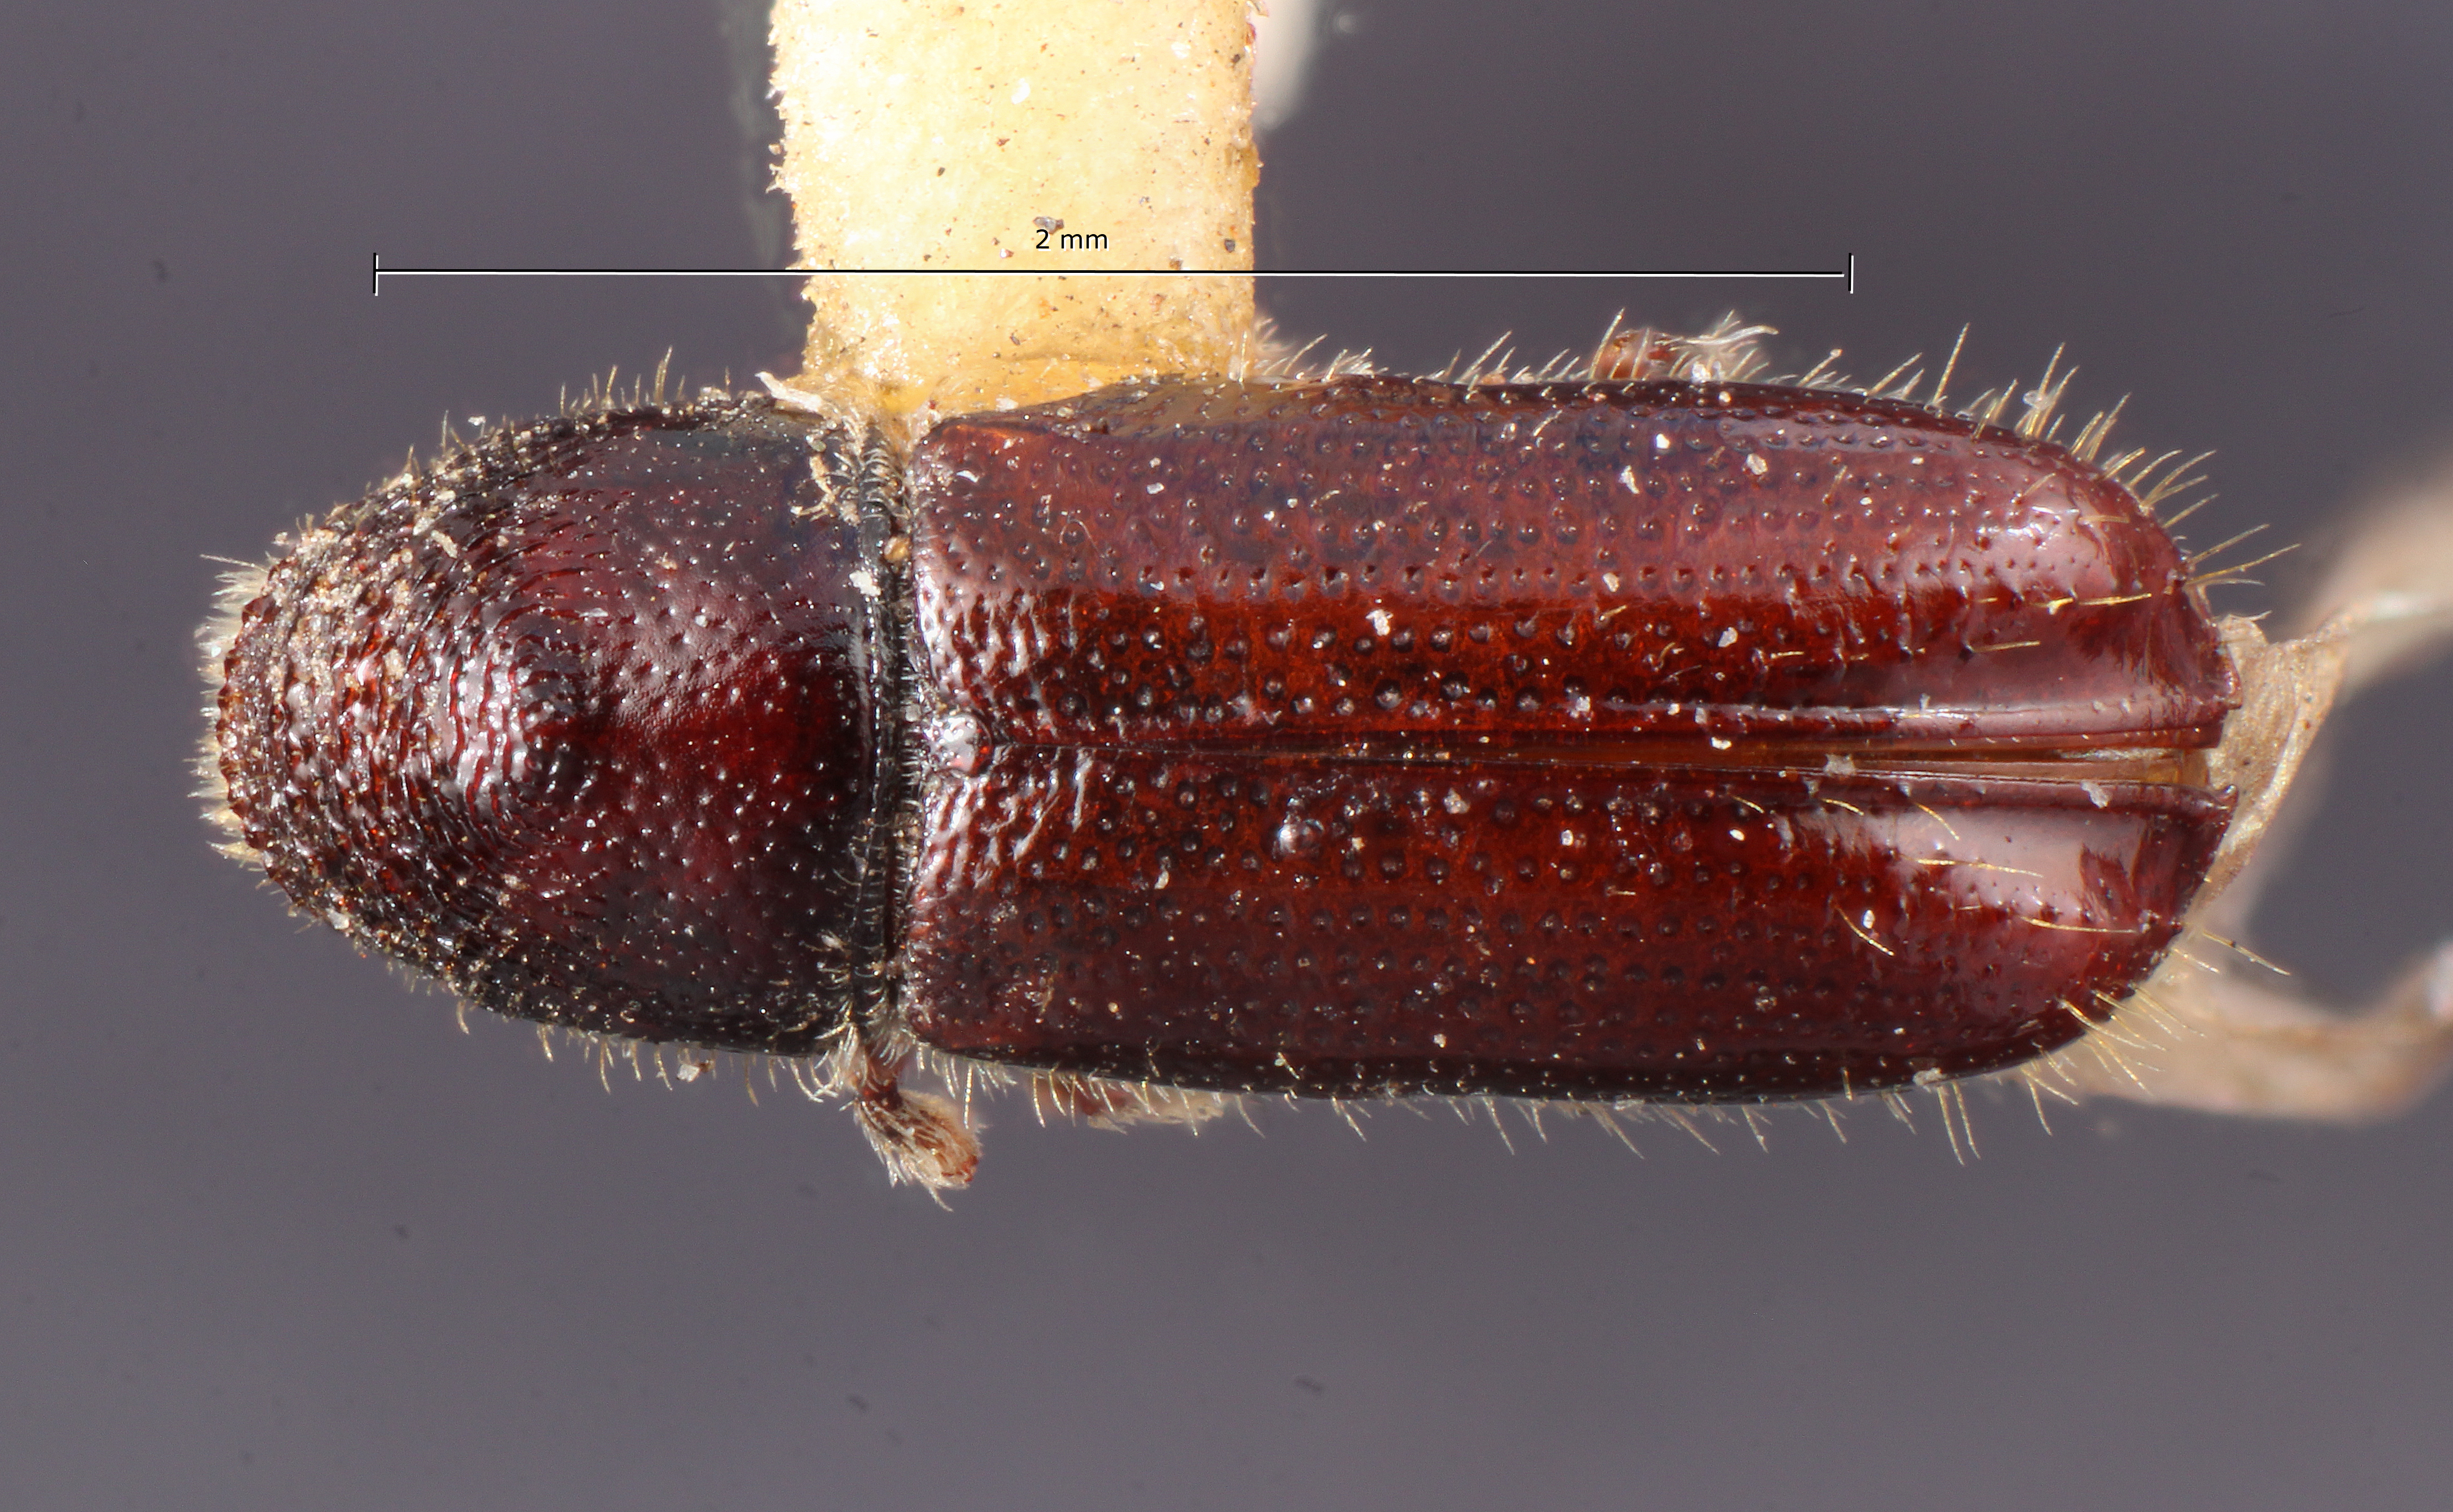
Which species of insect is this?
Pityophthorus immanis
